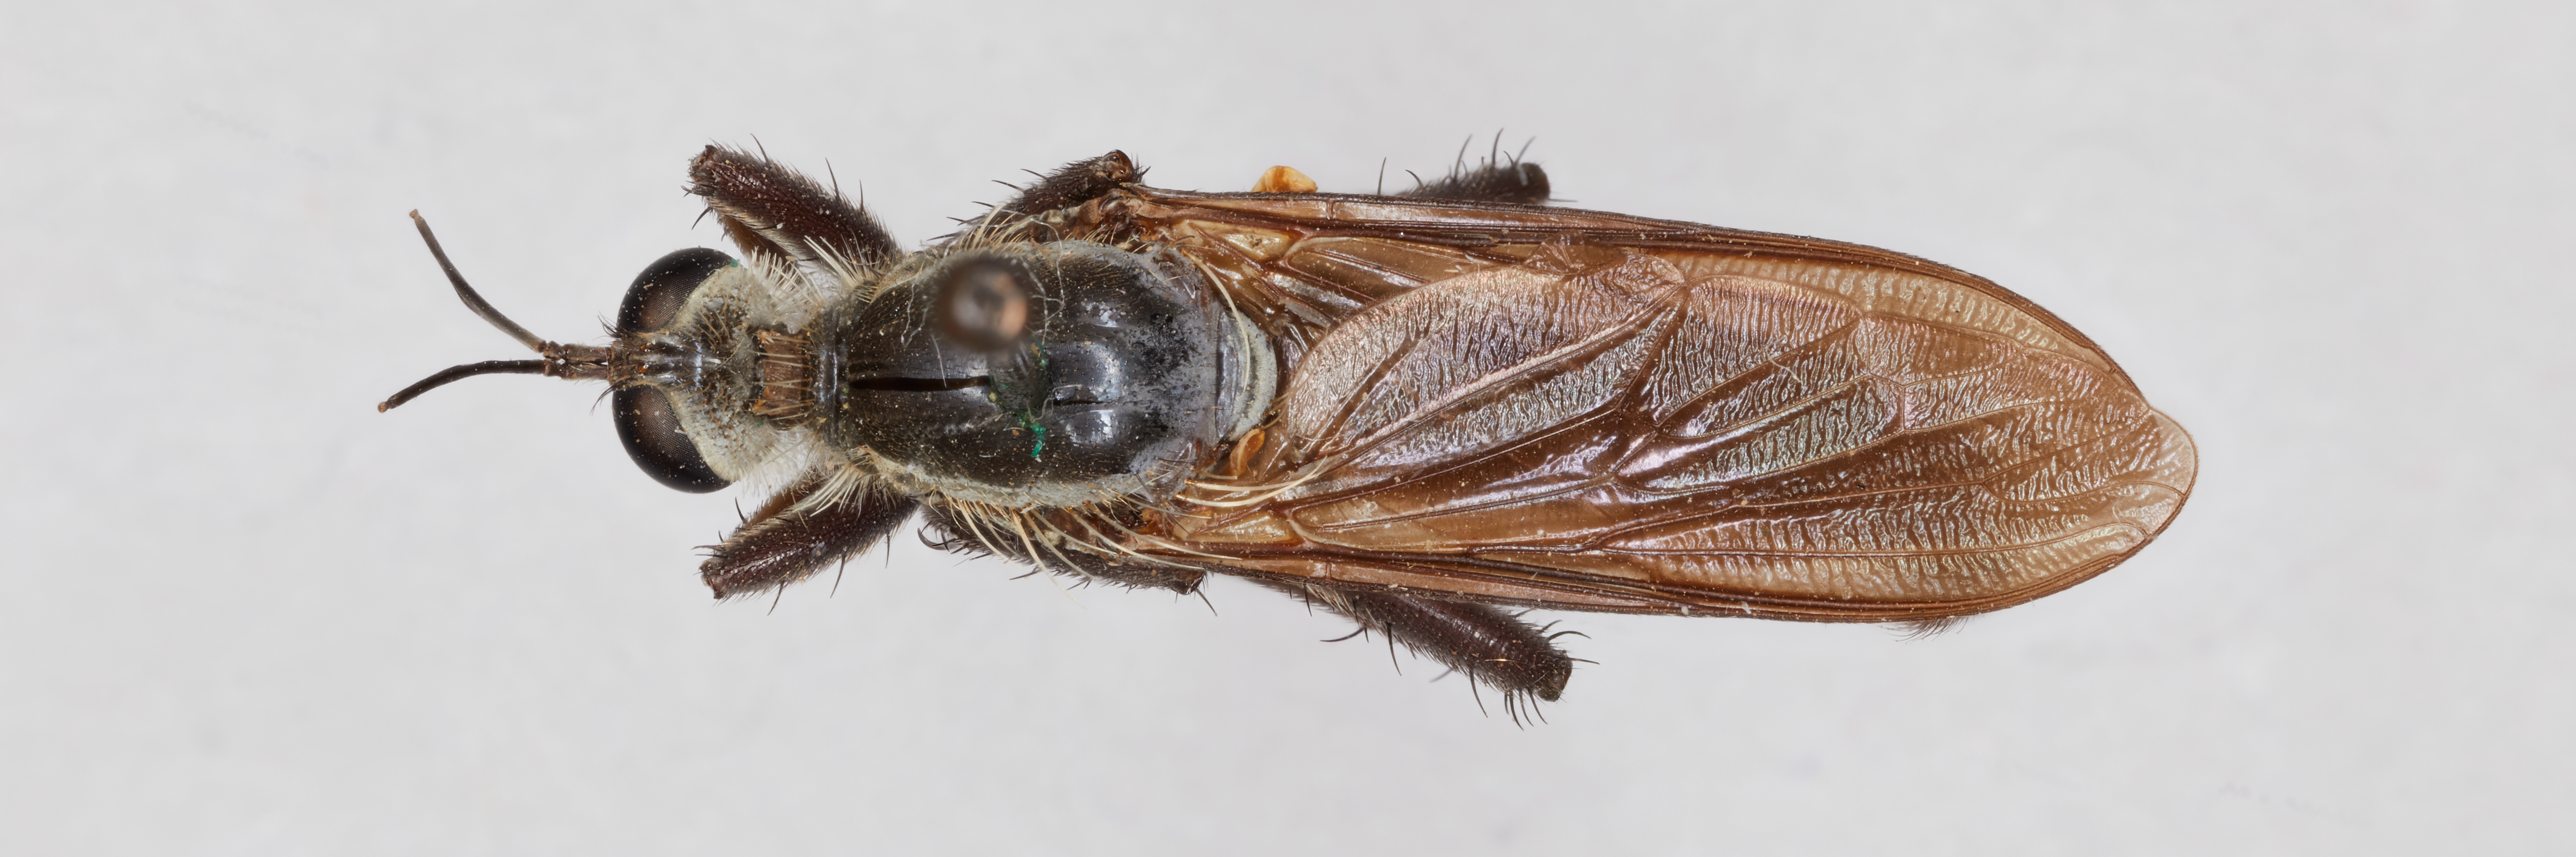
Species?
Stenopogon nitens
